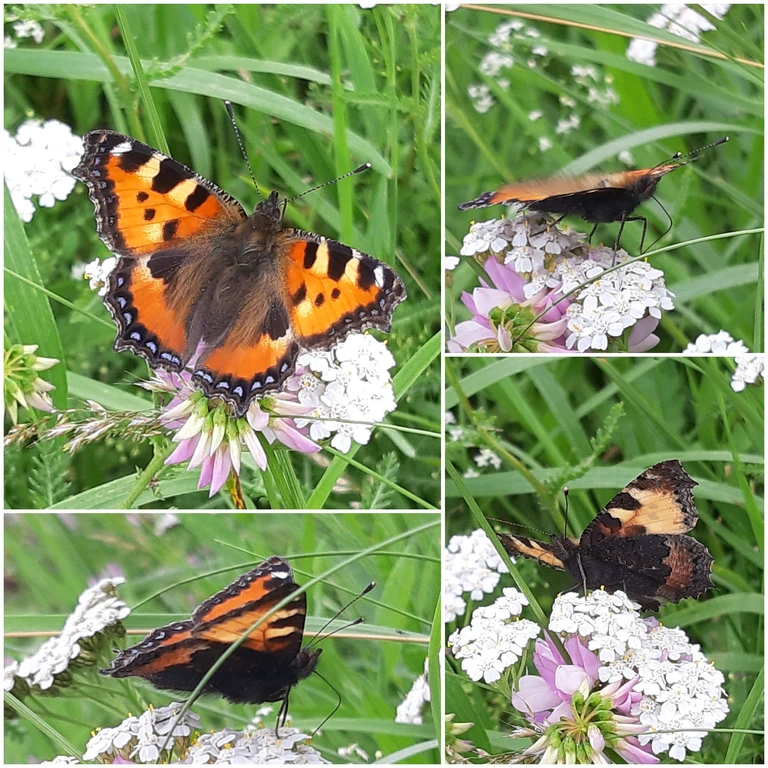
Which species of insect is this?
Aglais urticae
